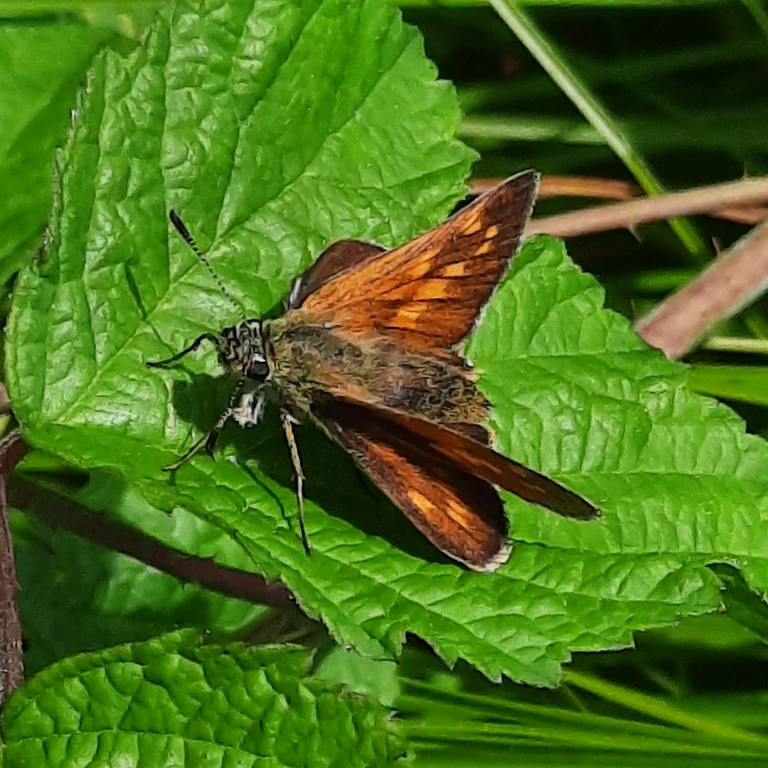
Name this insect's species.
Ochlodes sylvanus (also Ochlodes venata)
